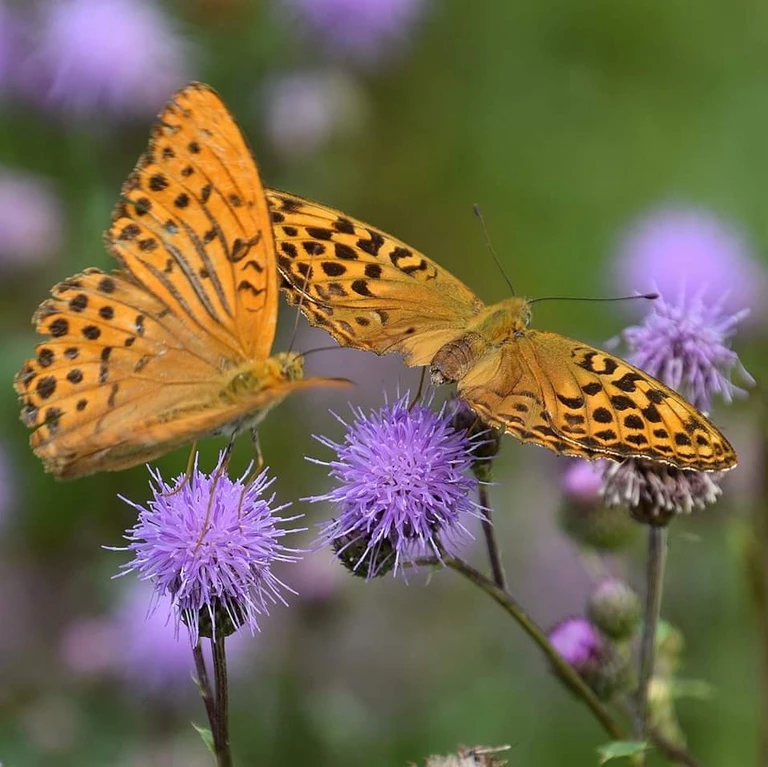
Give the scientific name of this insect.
Argynnis paphia
